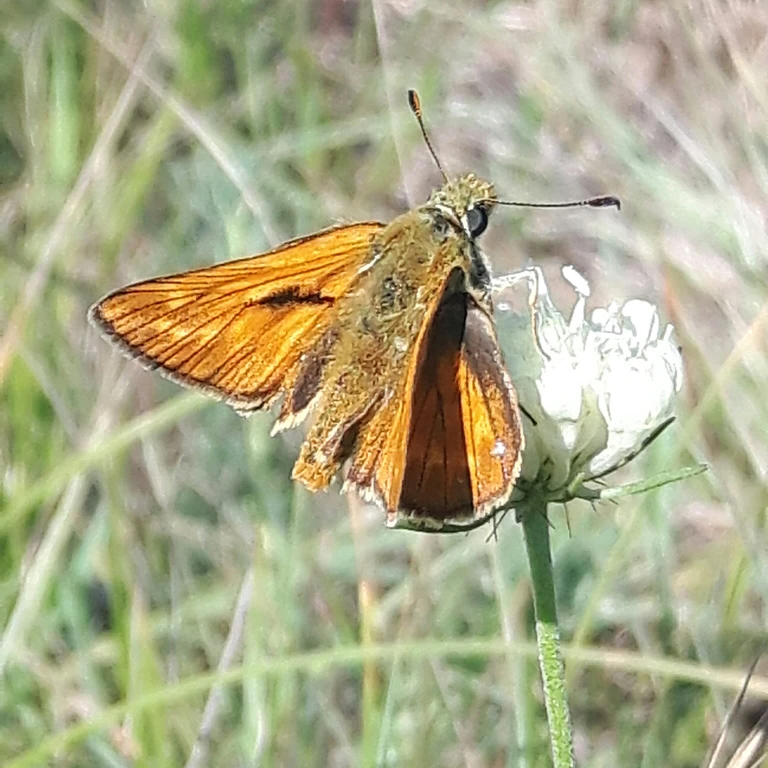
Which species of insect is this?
Ochlodes sylvanus (also Ochlodes venata)
